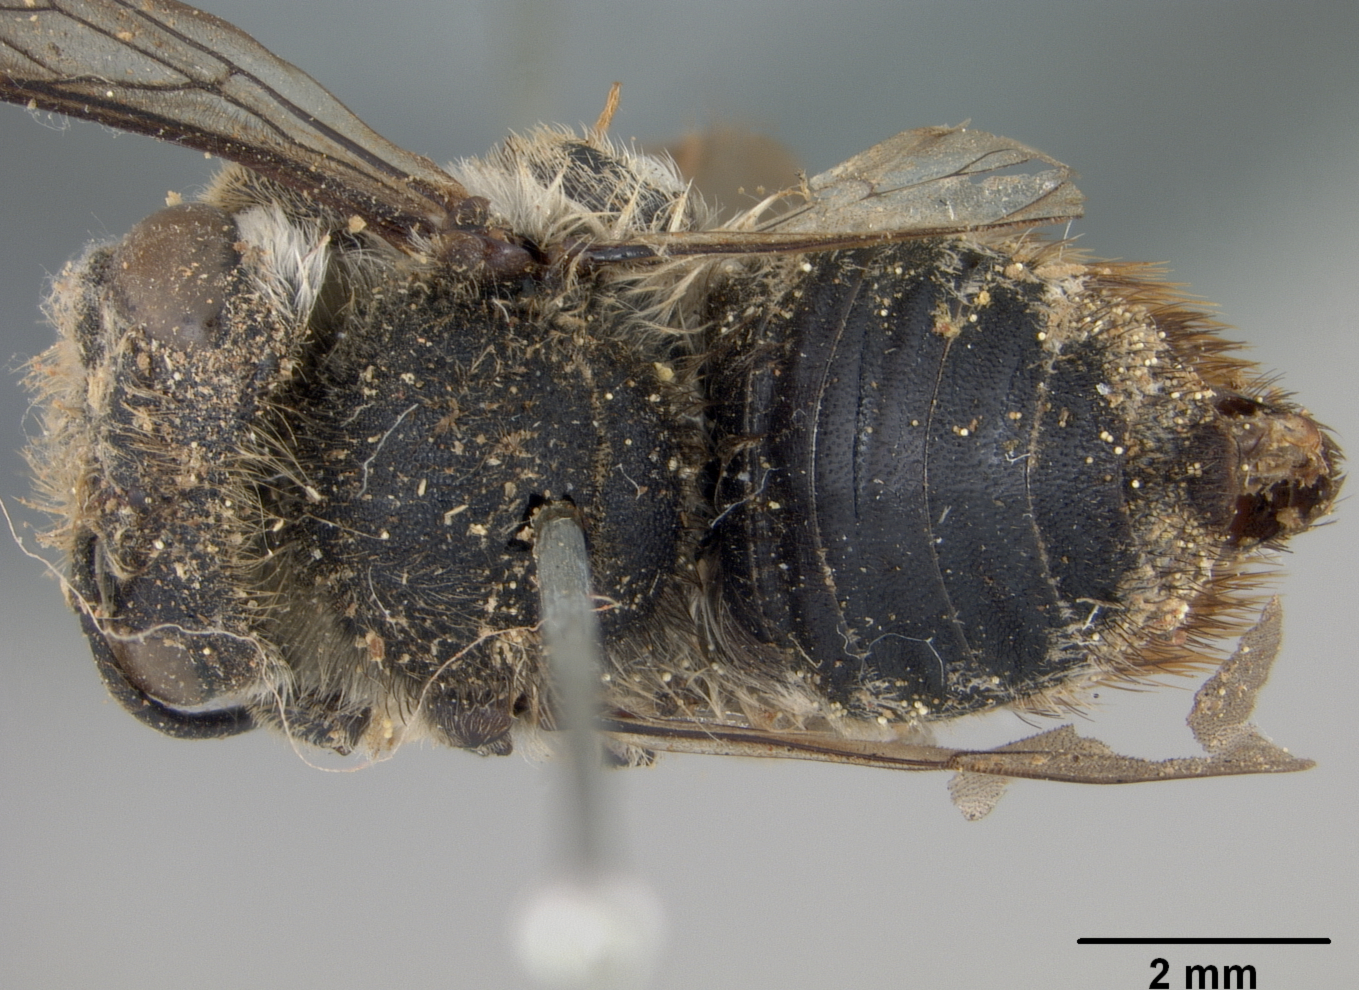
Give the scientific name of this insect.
Megachile caricina
